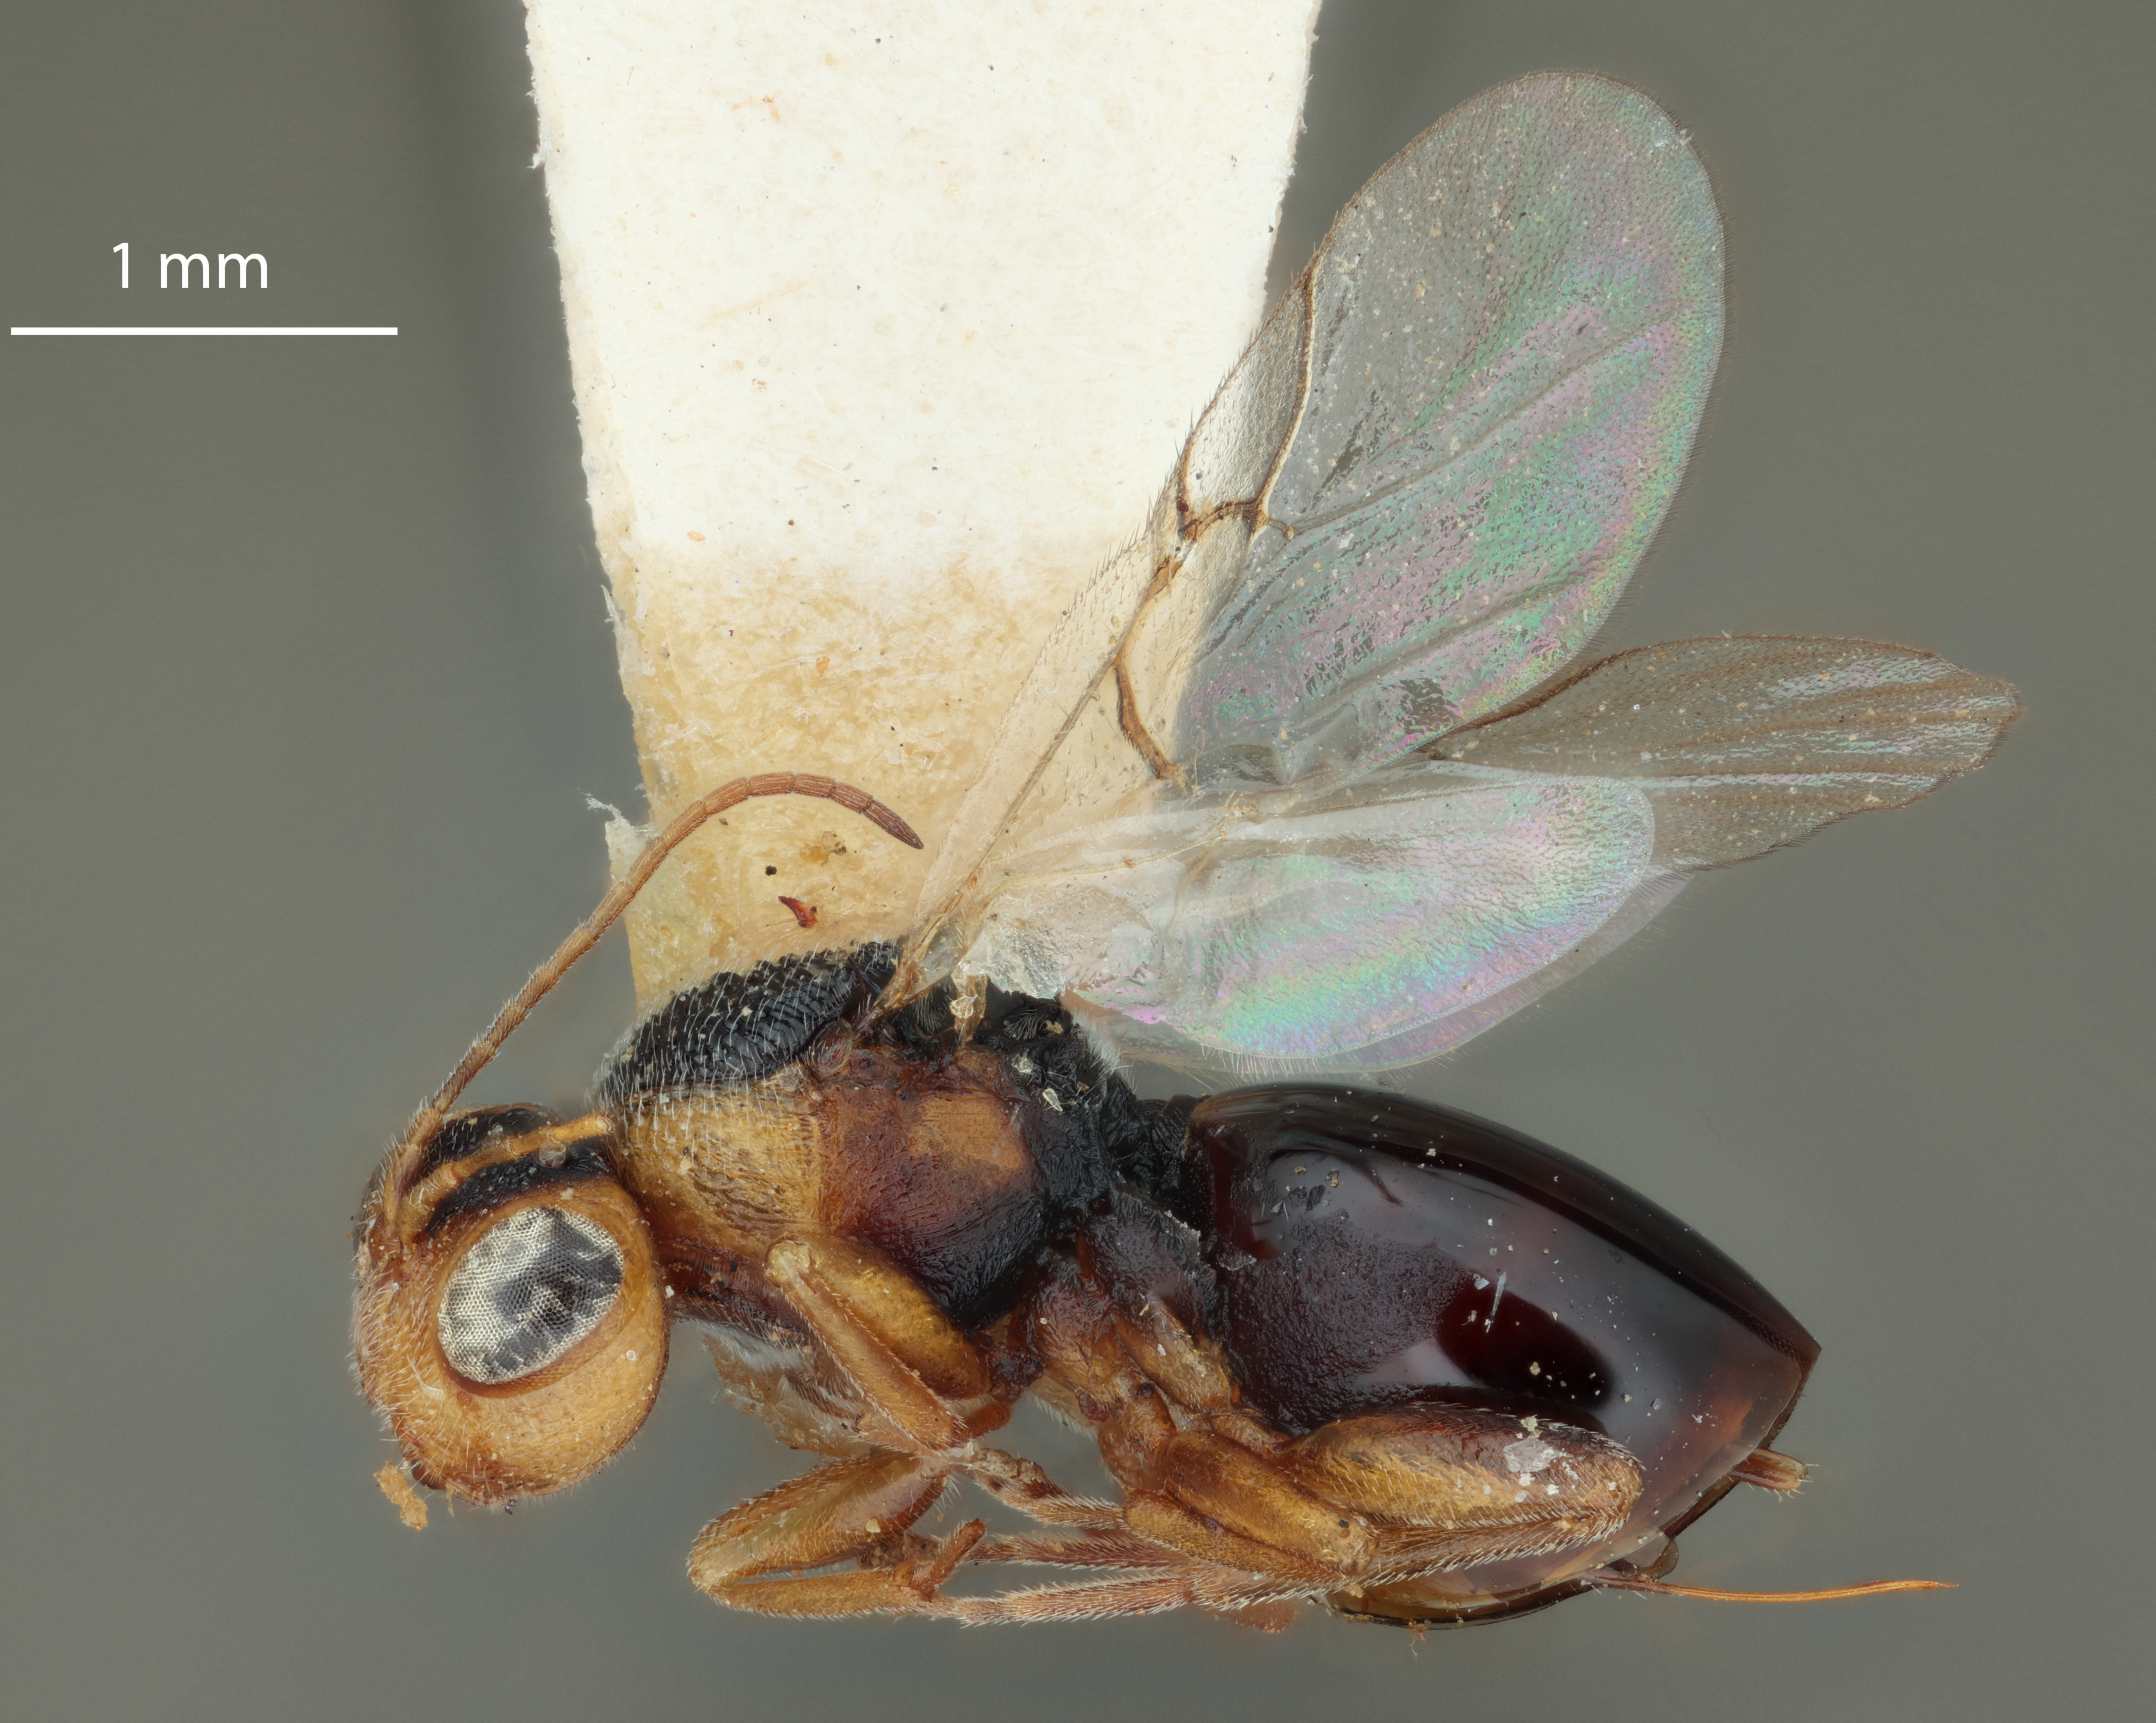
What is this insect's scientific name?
Saphonecrus brevis
